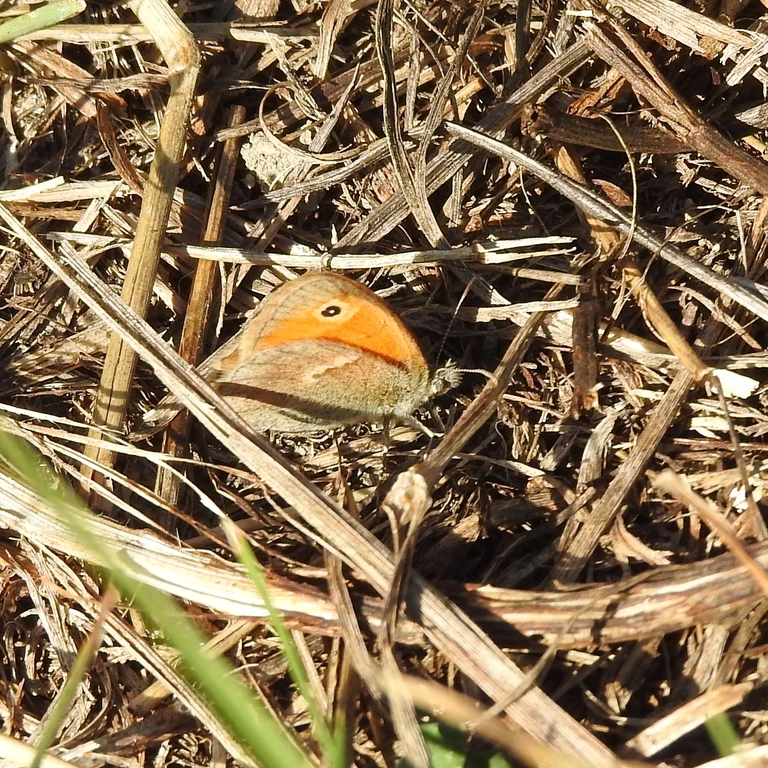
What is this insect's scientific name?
Coenonympha pamphilus
